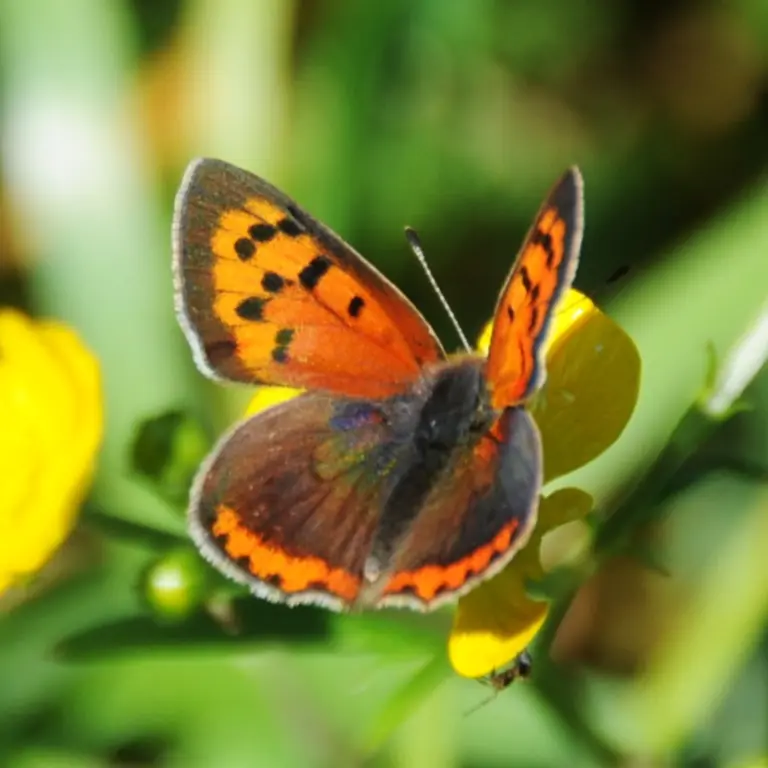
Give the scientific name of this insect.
Lycaena phlaeas
